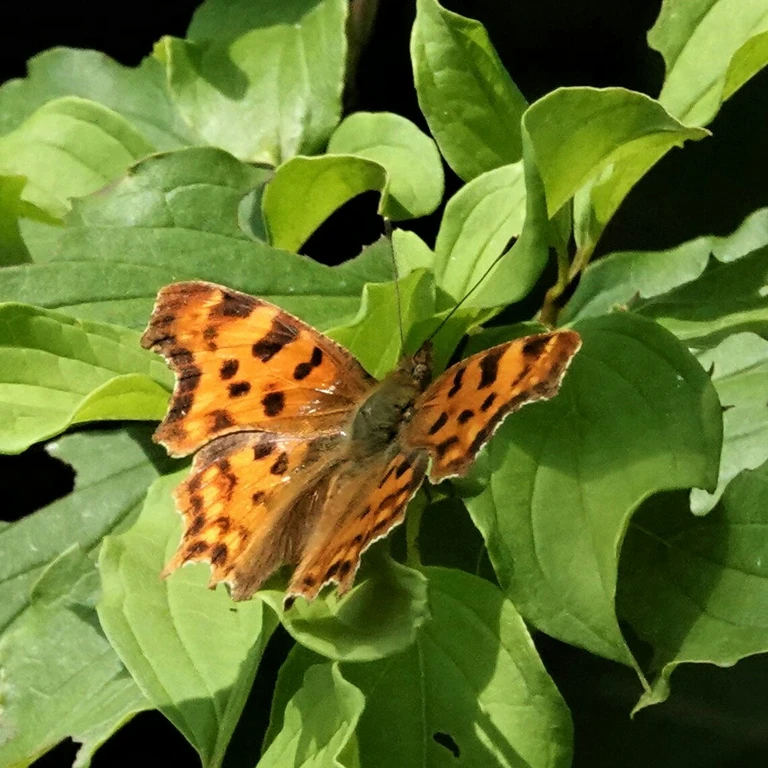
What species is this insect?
Polygonia c-album
